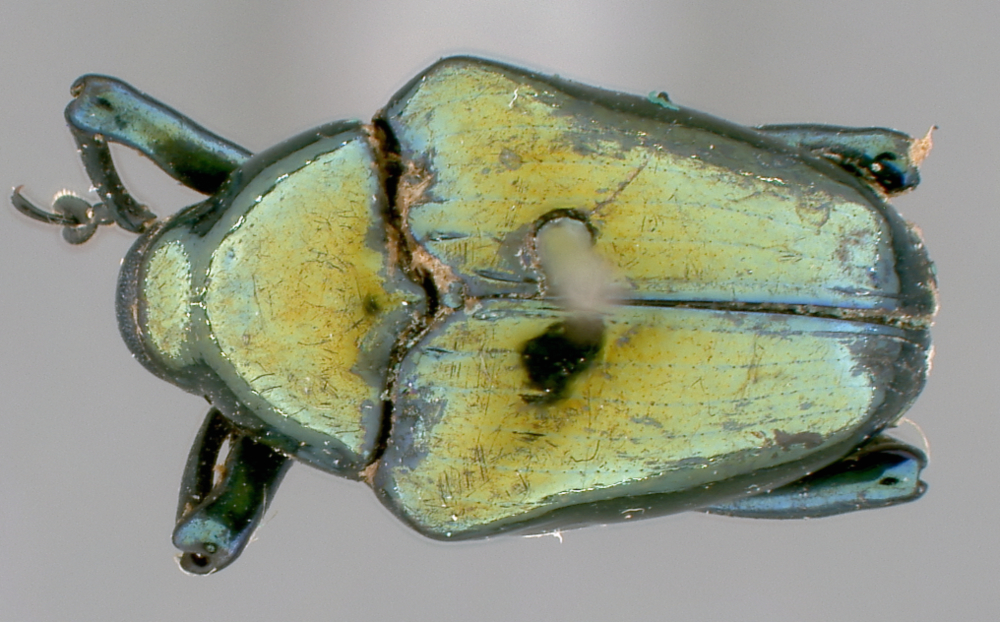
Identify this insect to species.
Bonomius aeneoviridis
